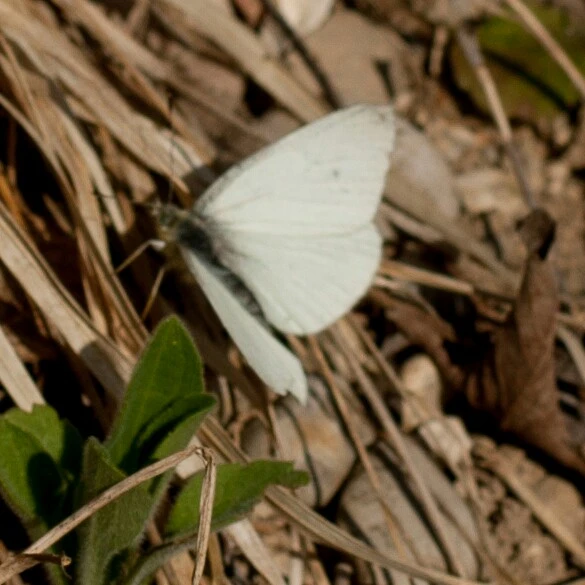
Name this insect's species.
Pieris rapae
